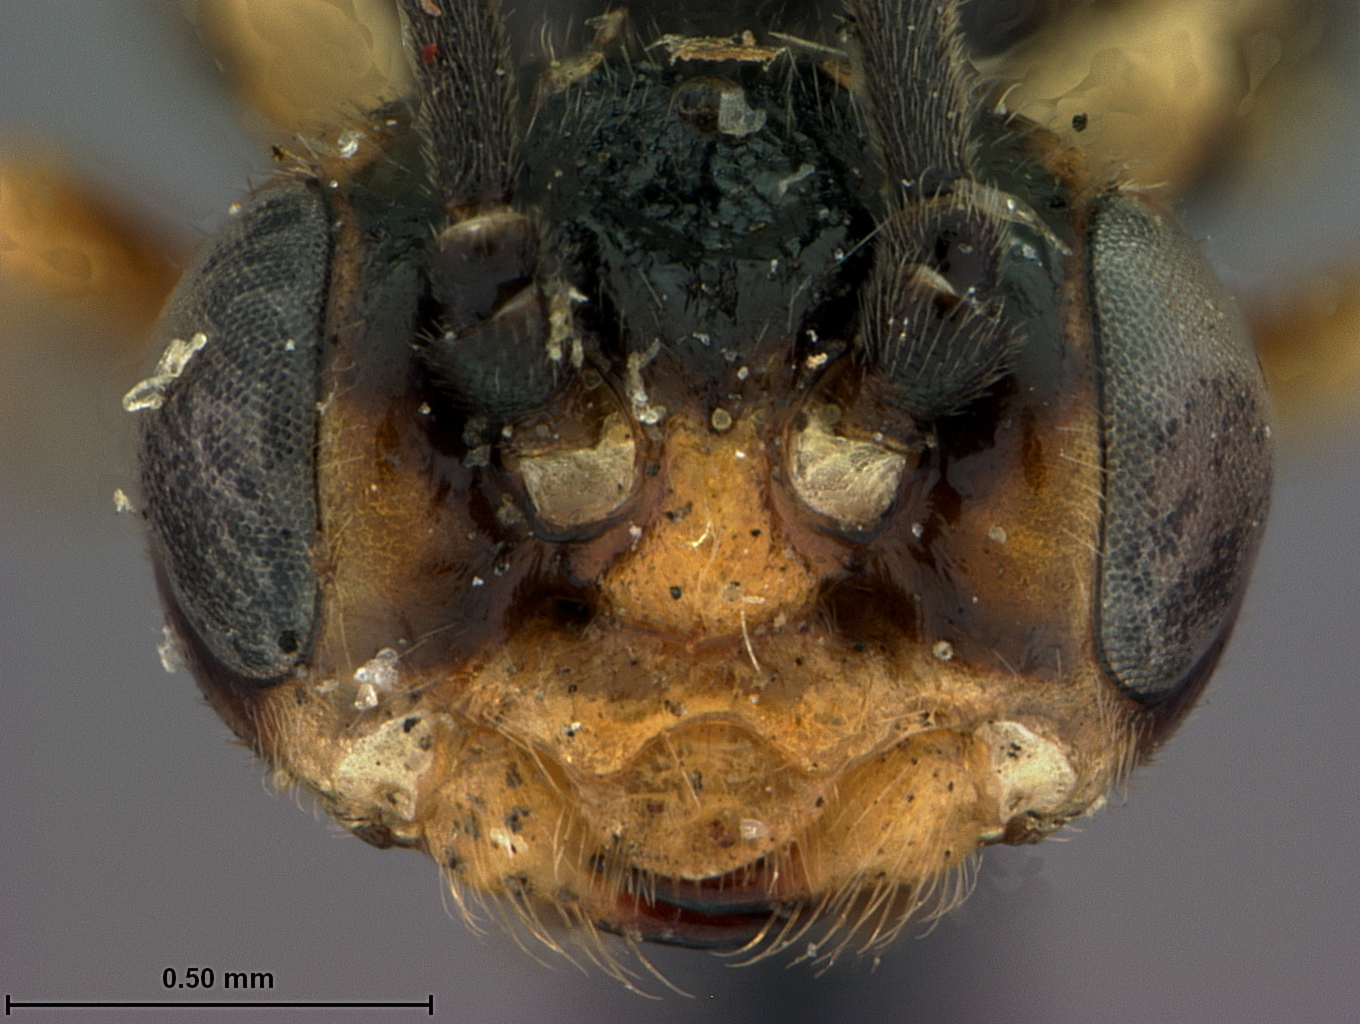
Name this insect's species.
Cryptocampus pallistigmus
